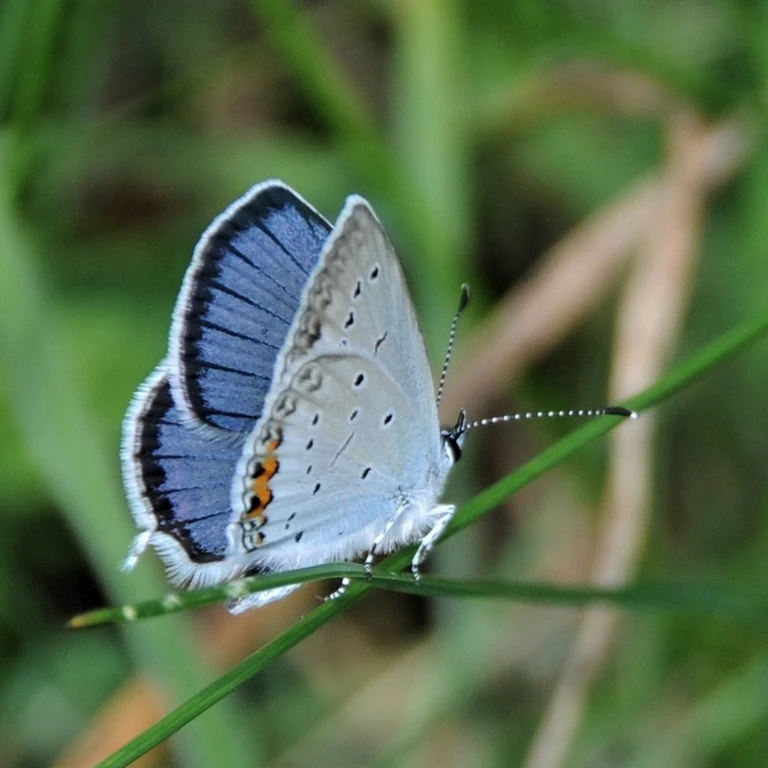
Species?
Cupido argiades (also Elkalyce argiades)
